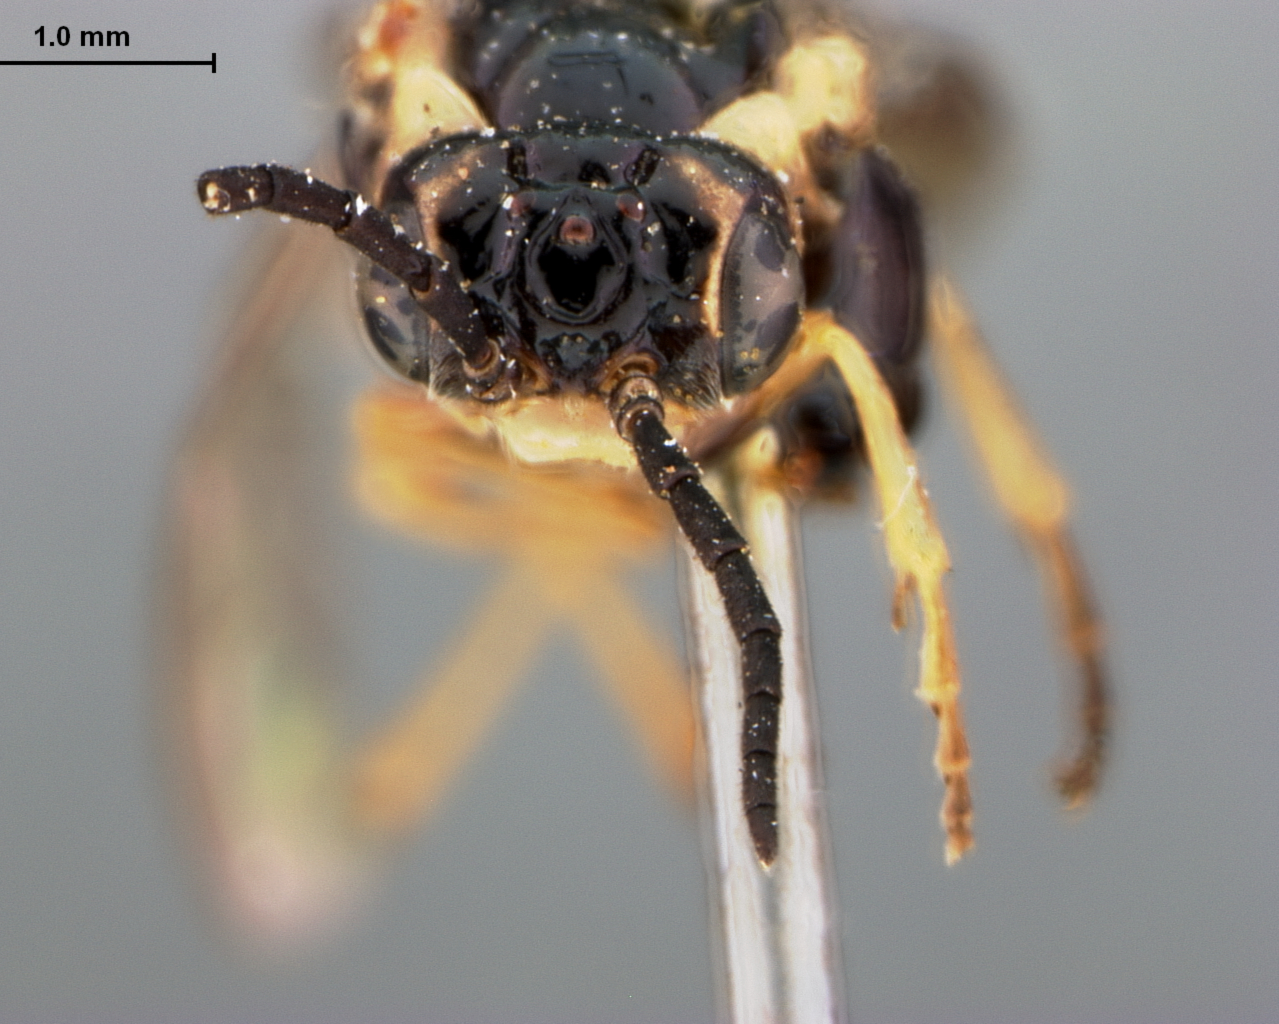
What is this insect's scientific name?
Eriocampidea arizonensis
